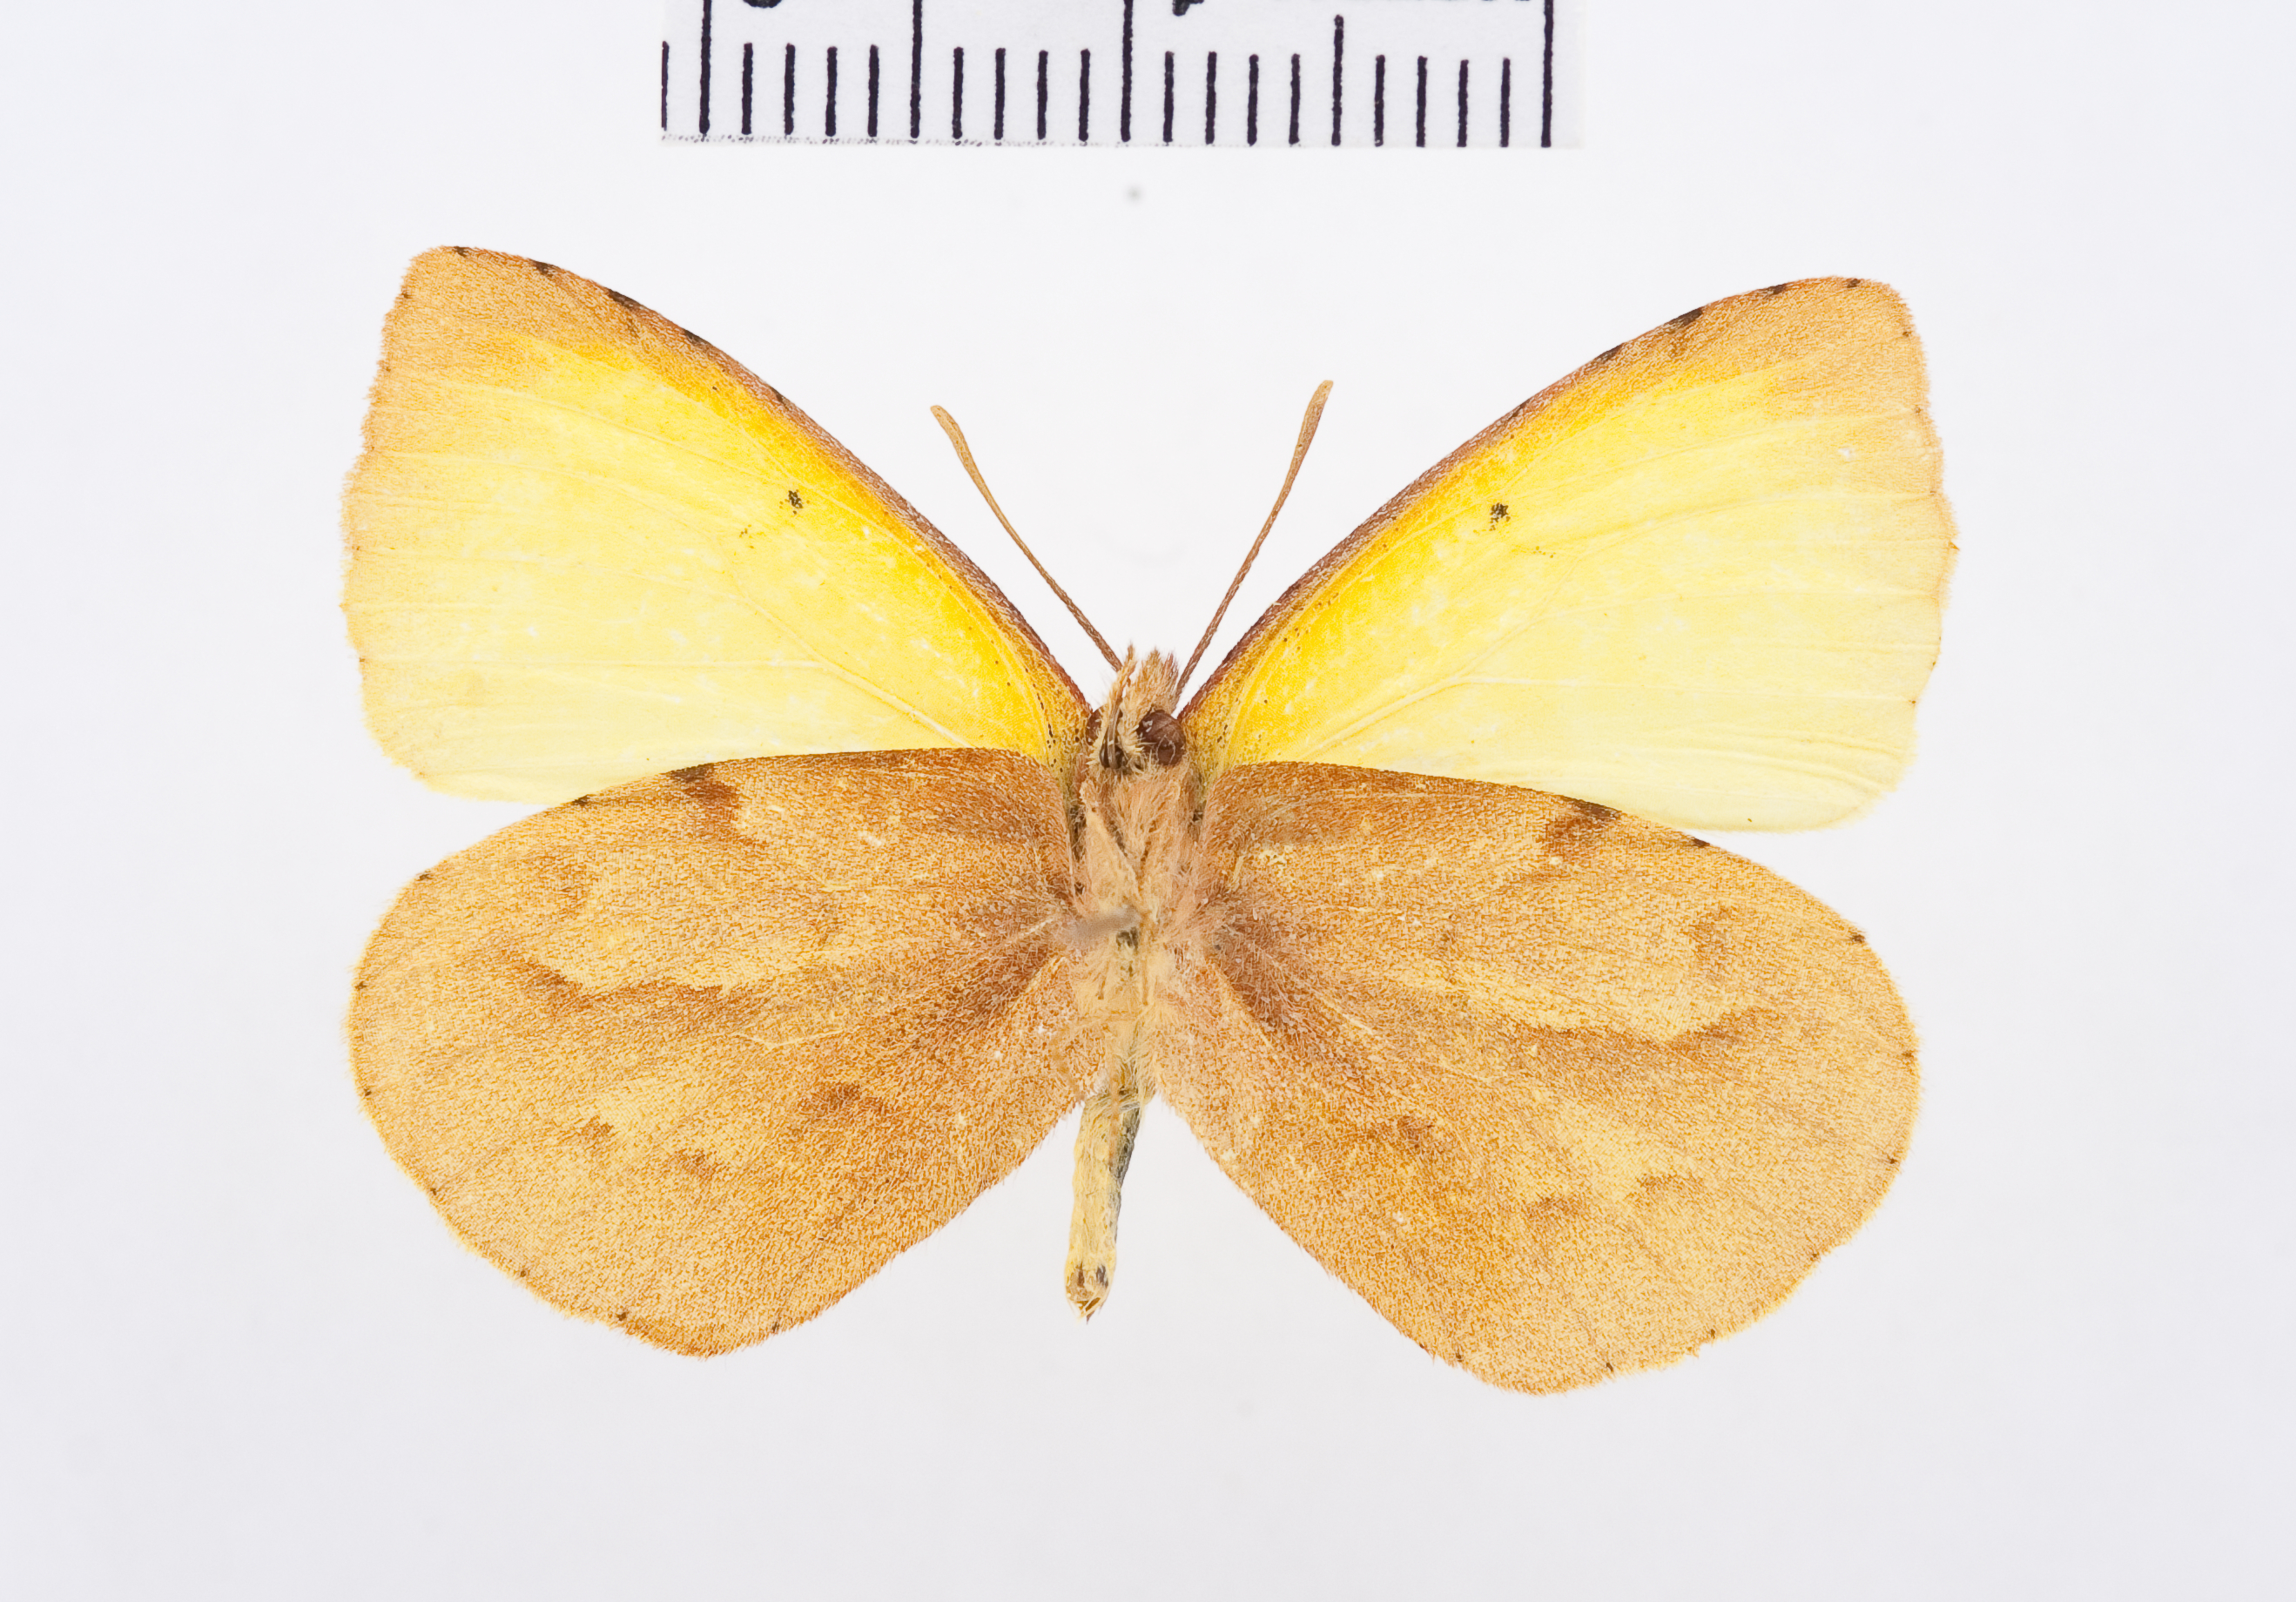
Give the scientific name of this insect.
Teriocolias zelia
